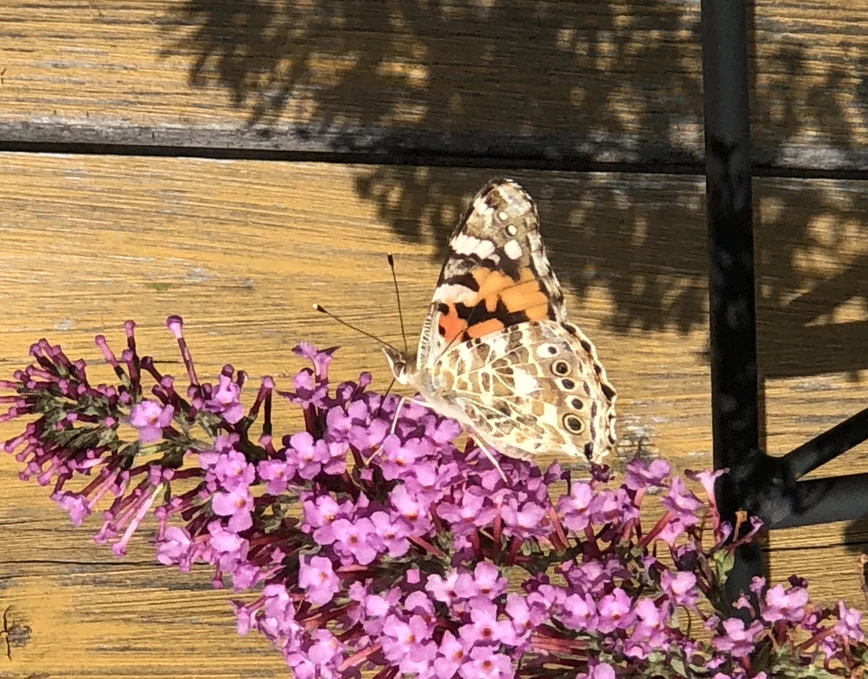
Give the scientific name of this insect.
Vanessa cardui
